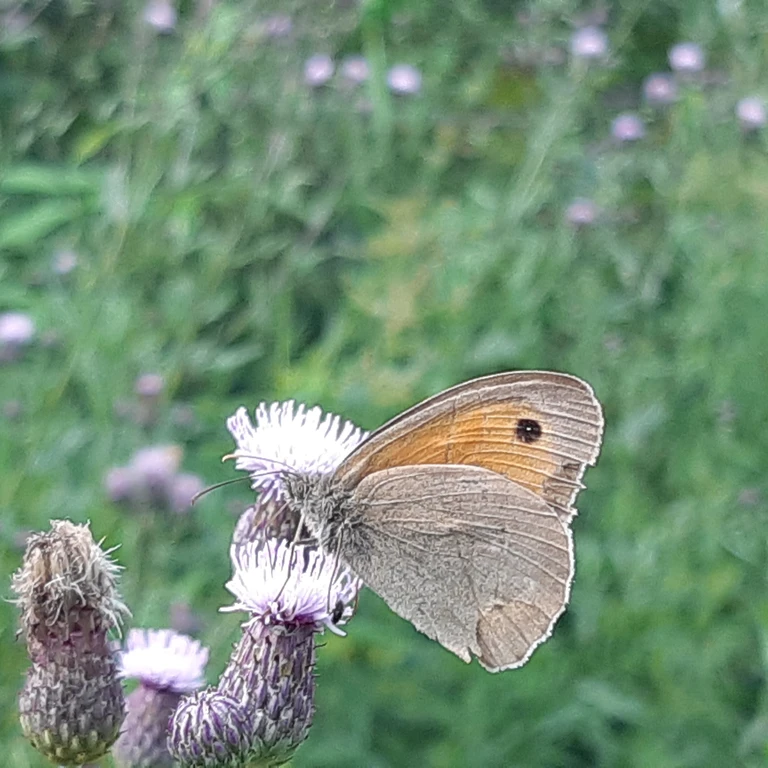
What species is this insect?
Maniola jurtina
